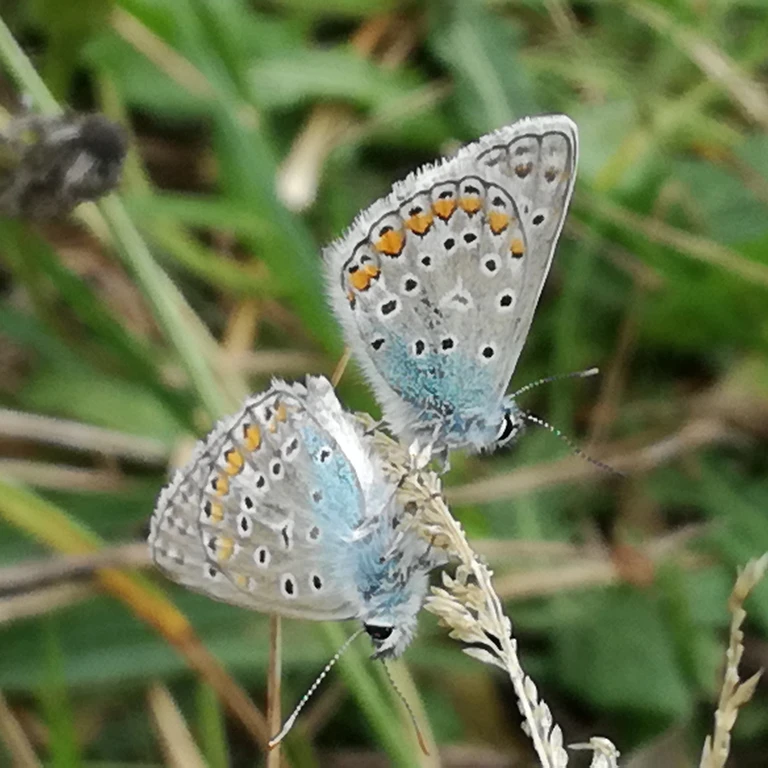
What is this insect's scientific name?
Polyommatus icarus
